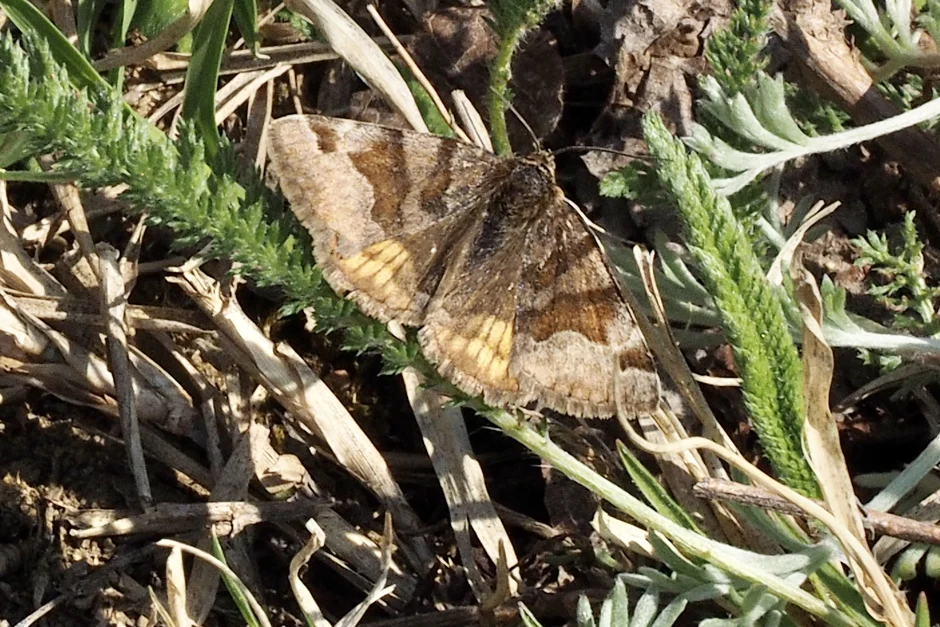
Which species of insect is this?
Euclidia glyphica
